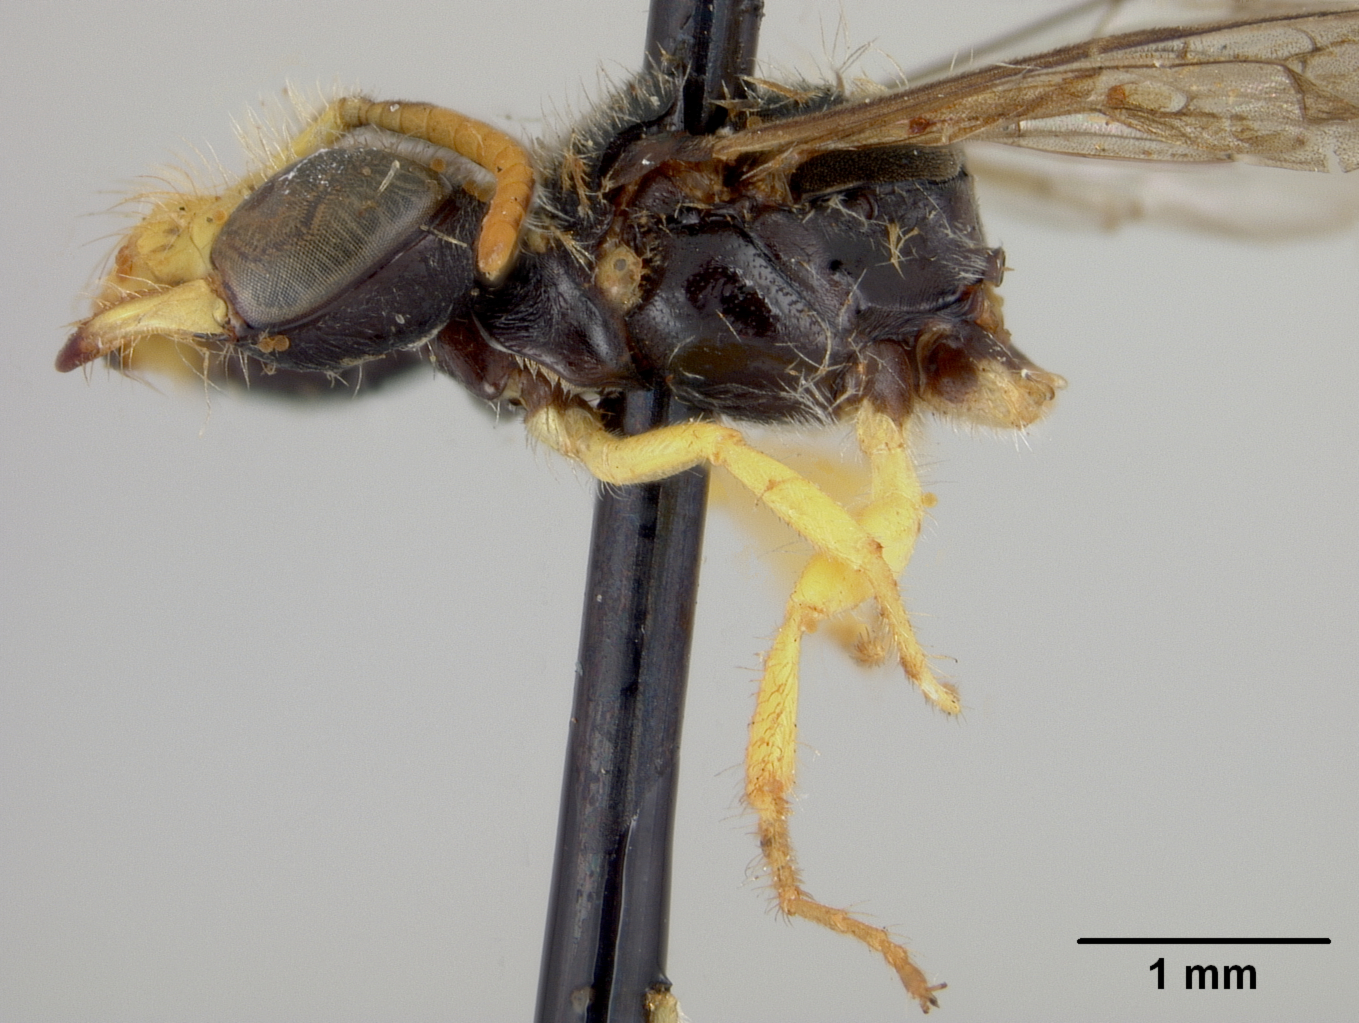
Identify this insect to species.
Calliopsis sonora
